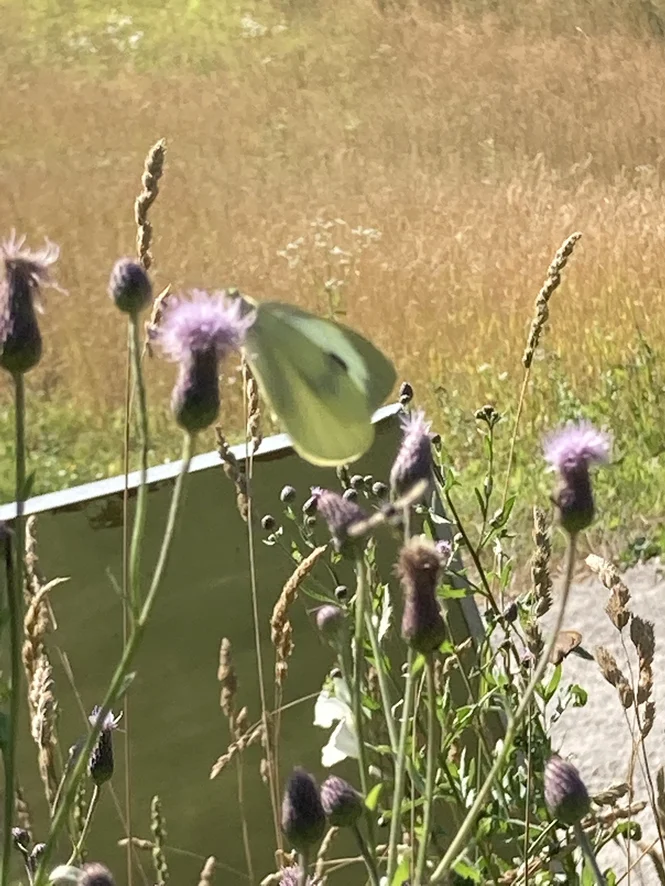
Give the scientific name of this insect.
Pieris brassicae
